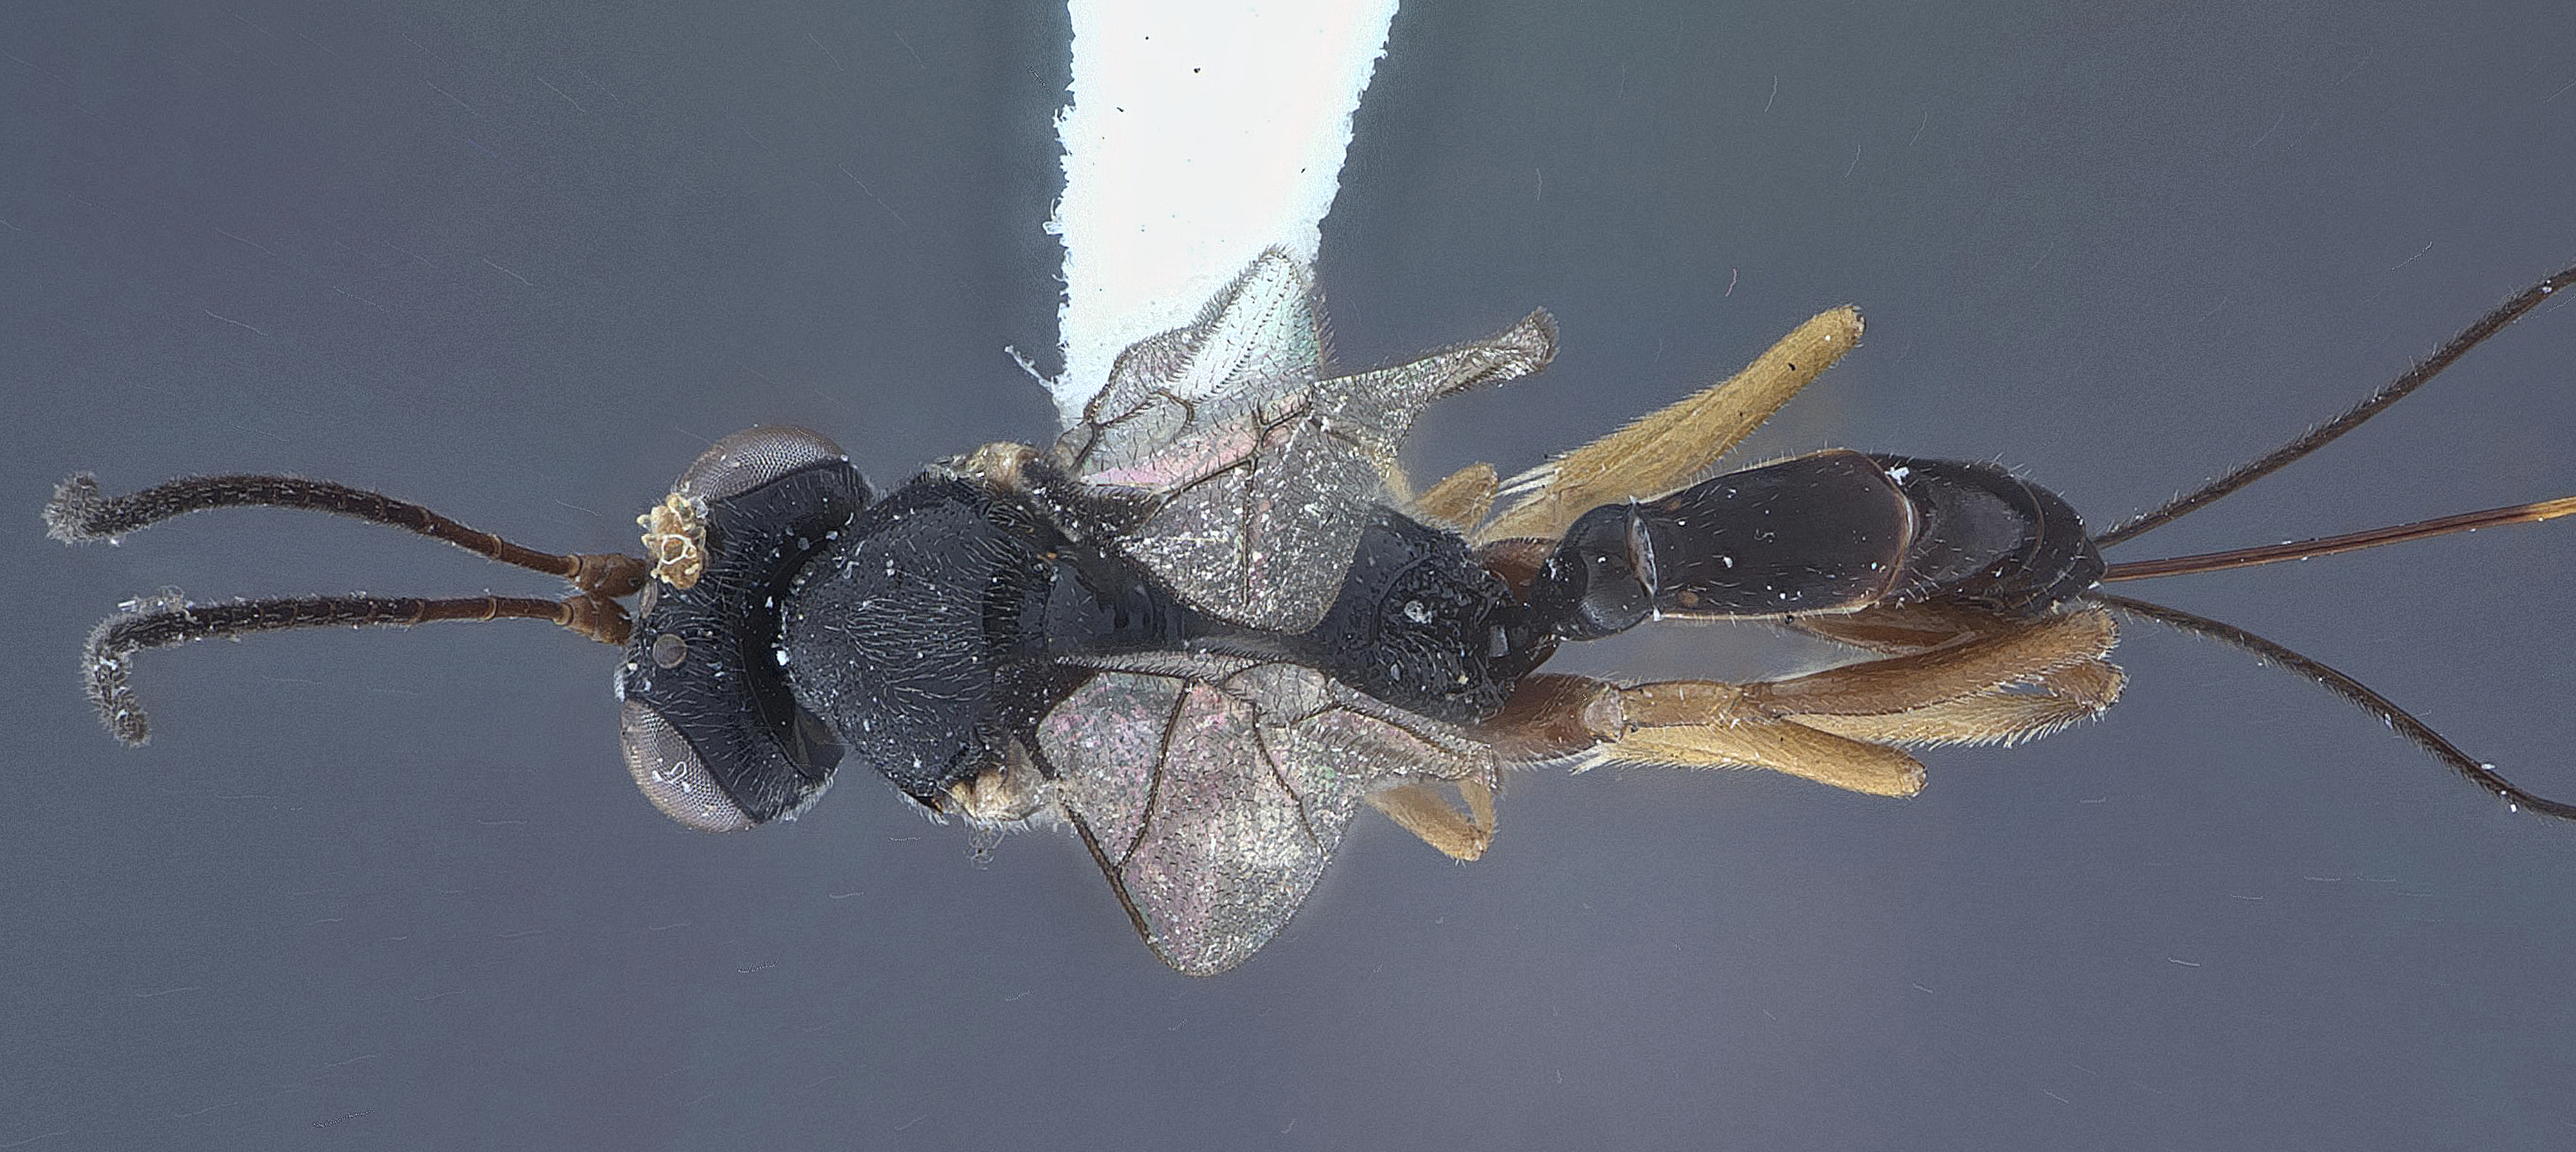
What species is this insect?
Pristomerus incompletus
